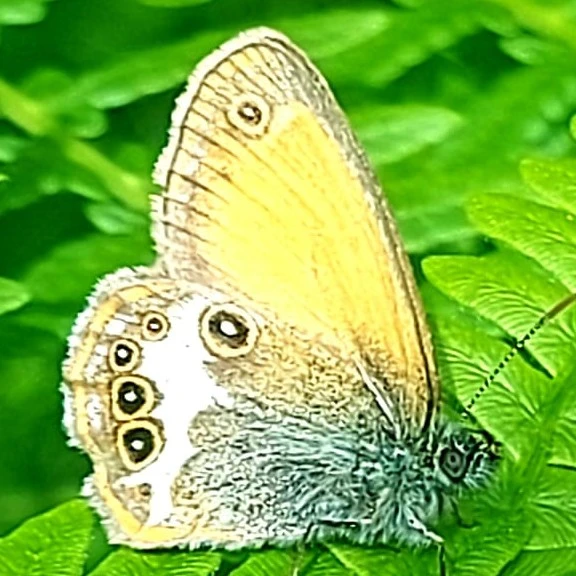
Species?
Coenonympha arcania
